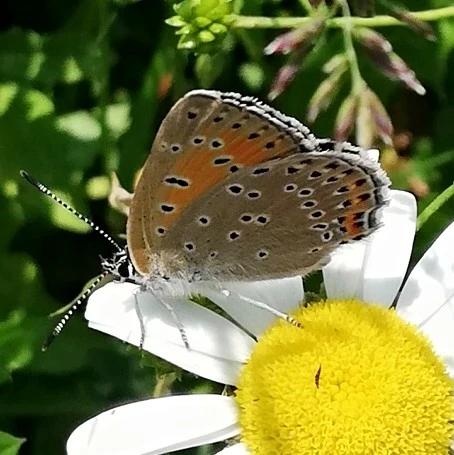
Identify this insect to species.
Lycaena hippothoe (also Palaeochrysophanus hippothoe)
